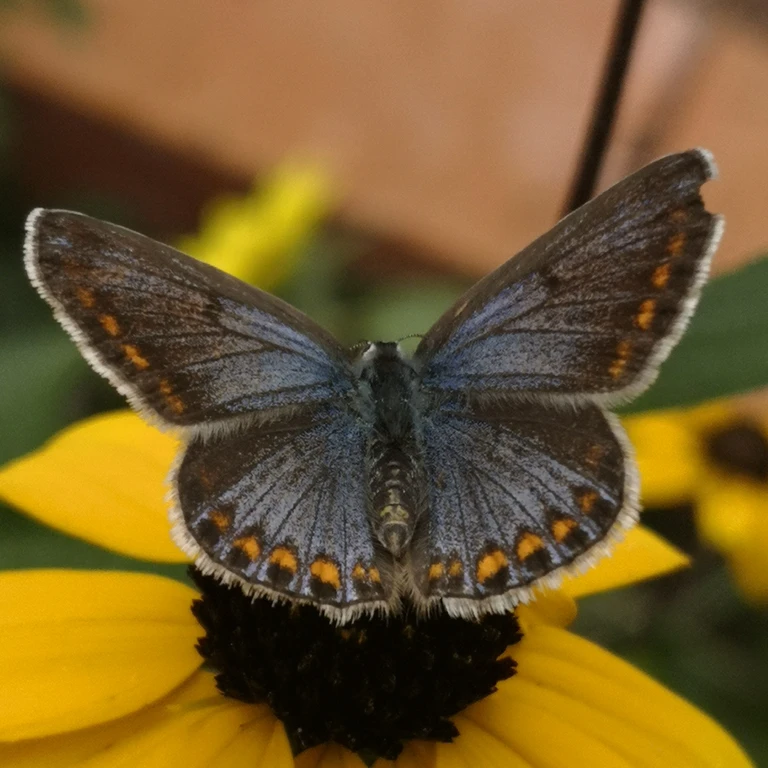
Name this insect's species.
Polyommatus icarus
